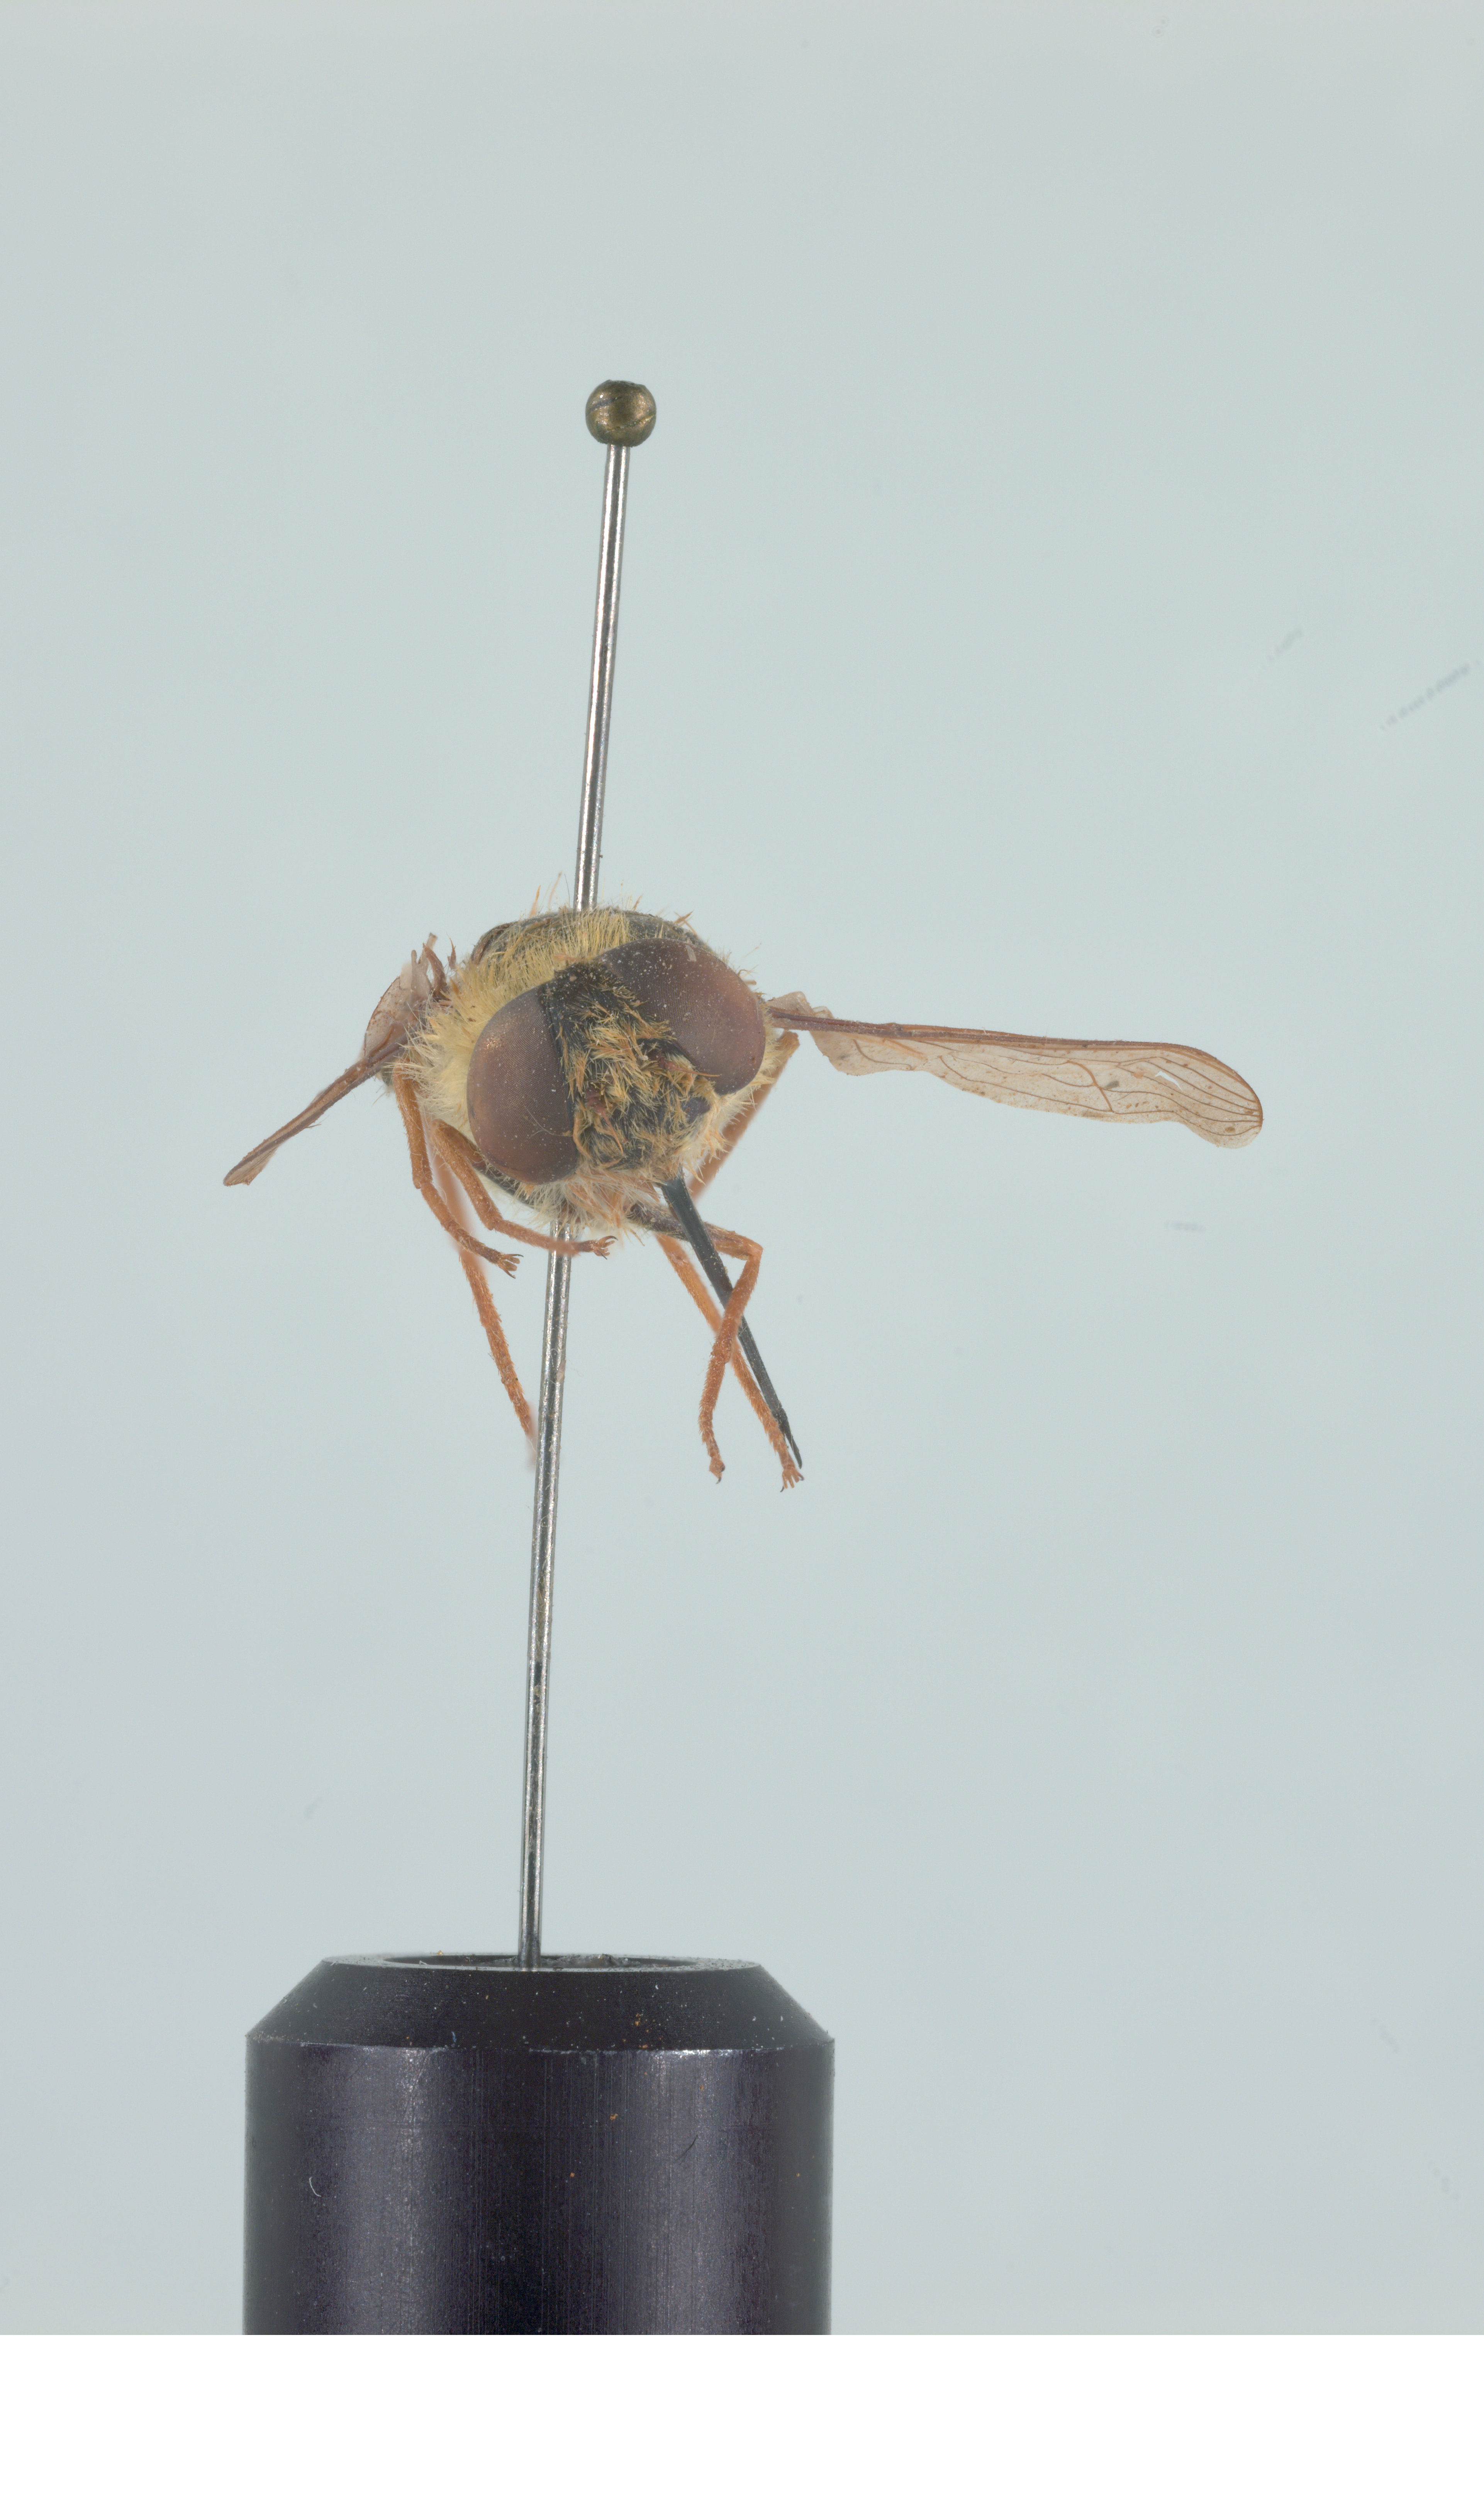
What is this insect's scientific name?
Neorhynchocephalus tauscheri
